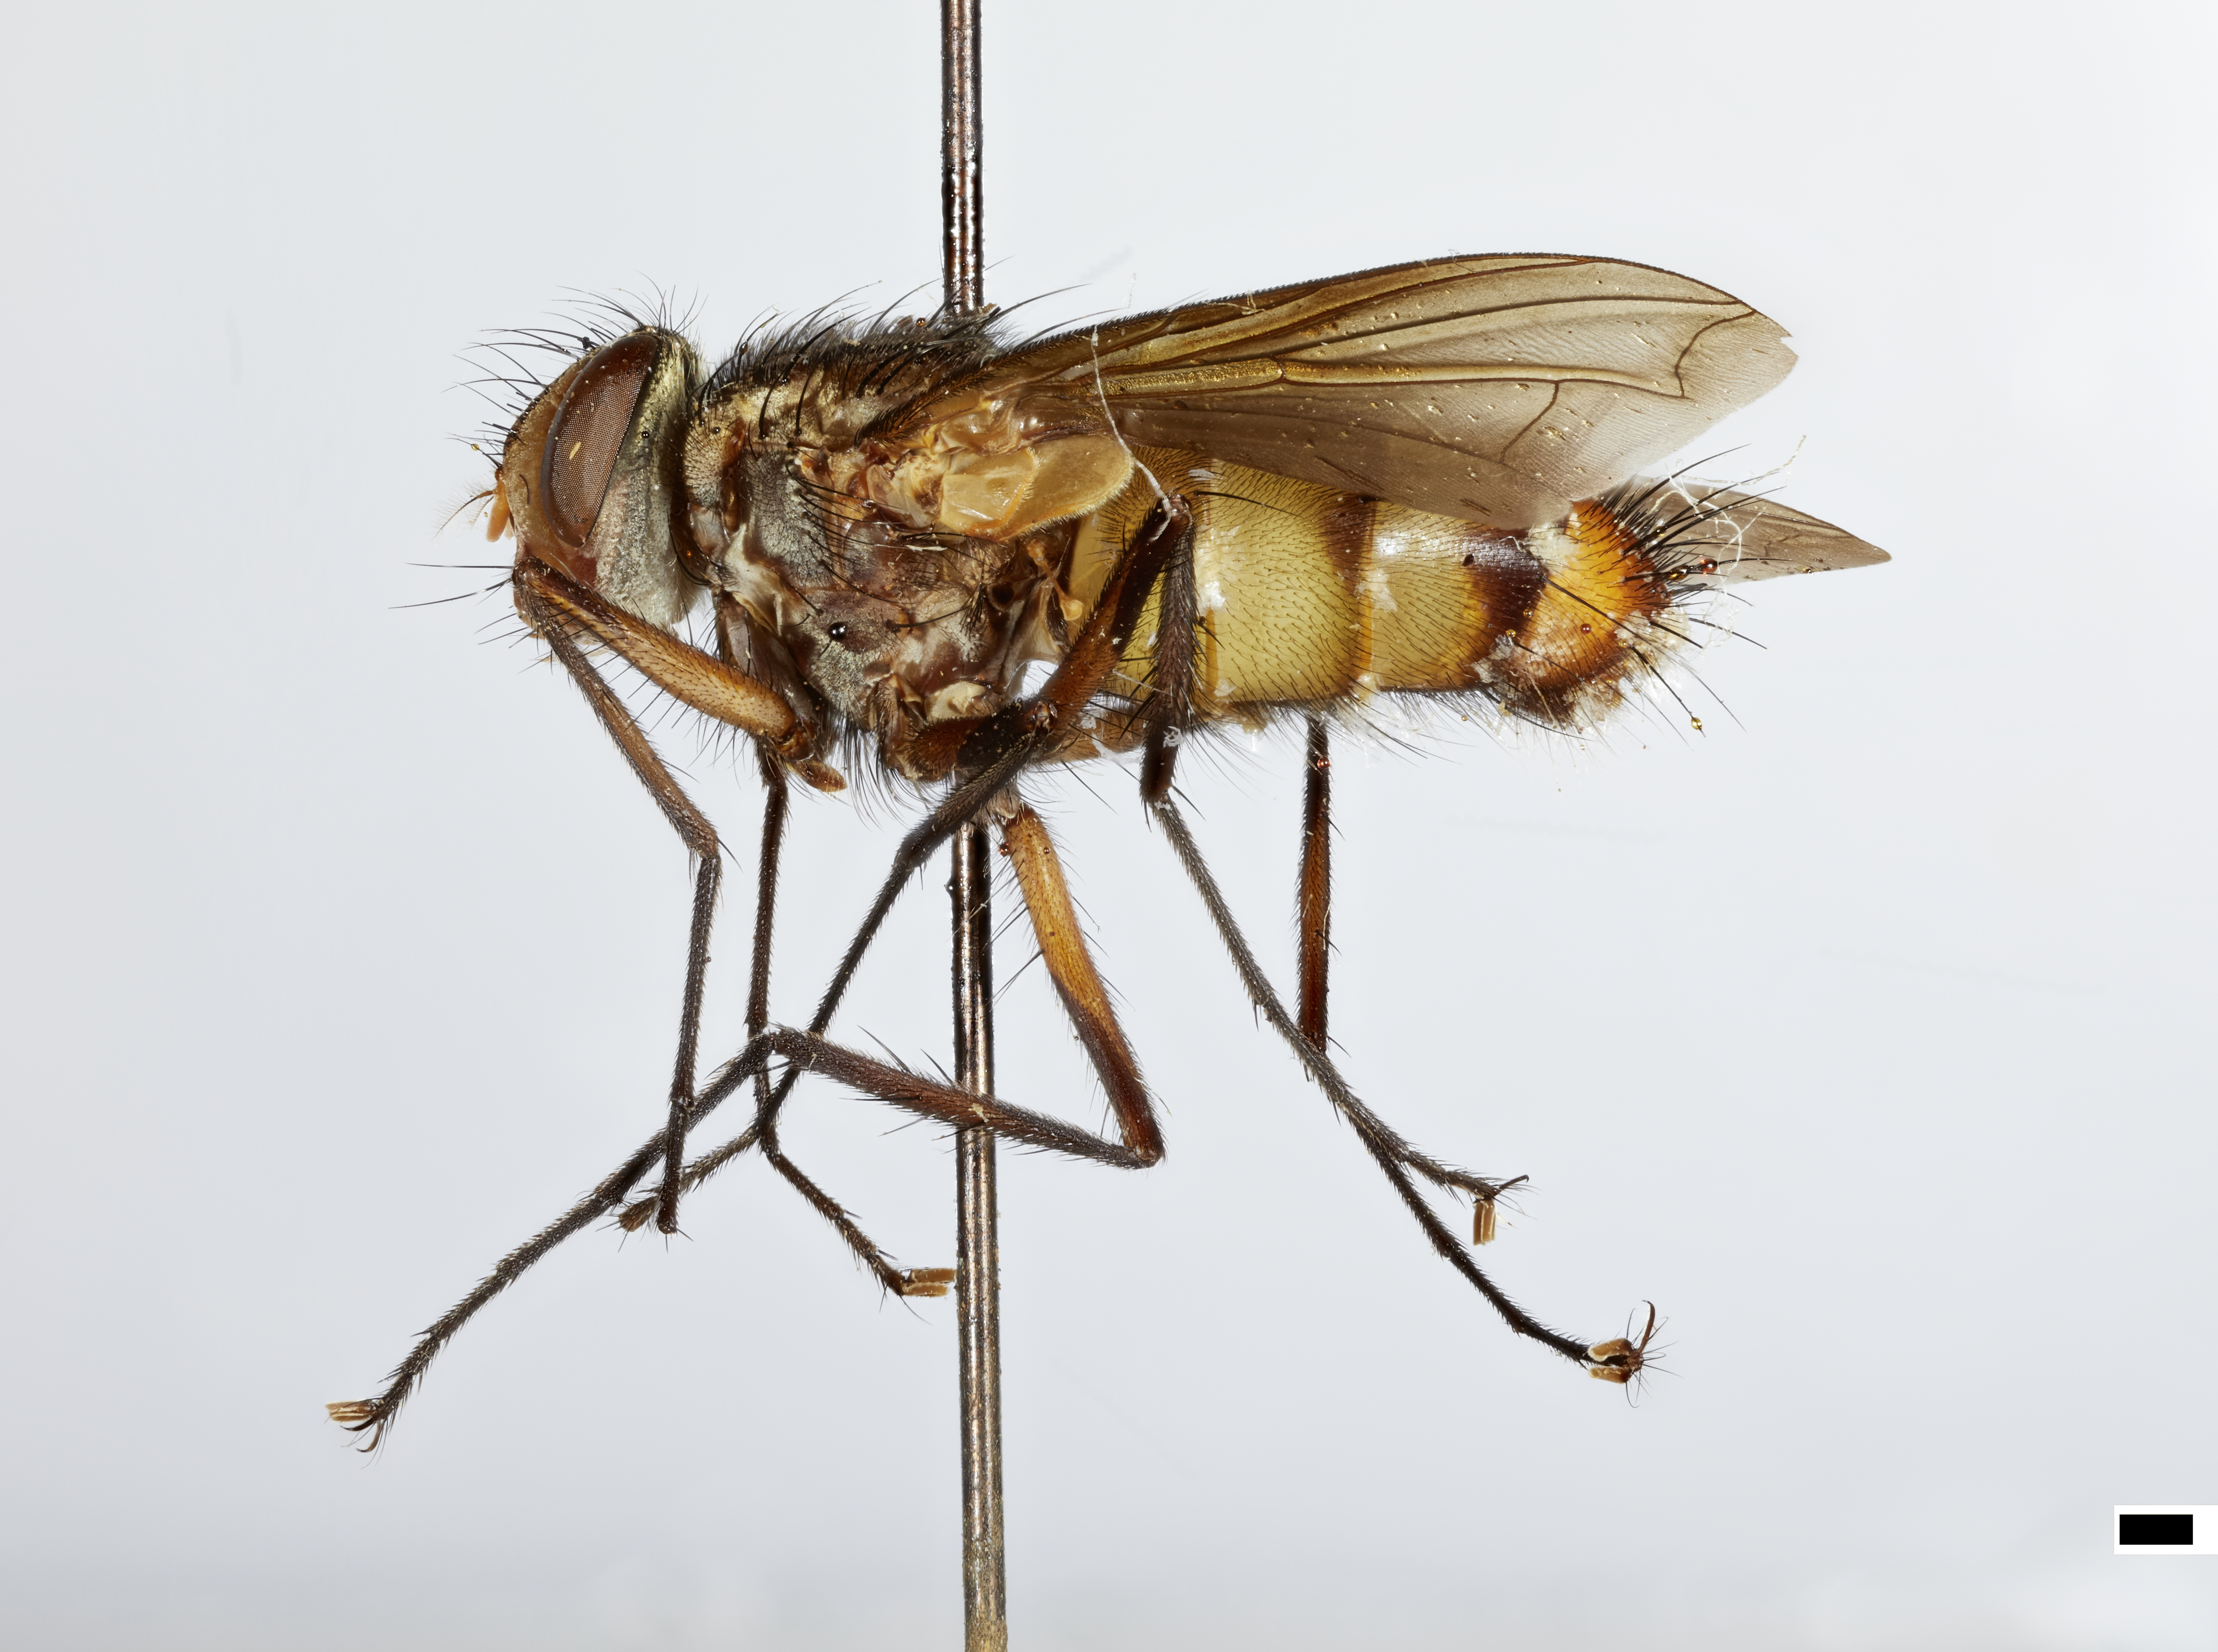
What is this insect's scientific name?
Platyrrhinodexia moyobambensis
